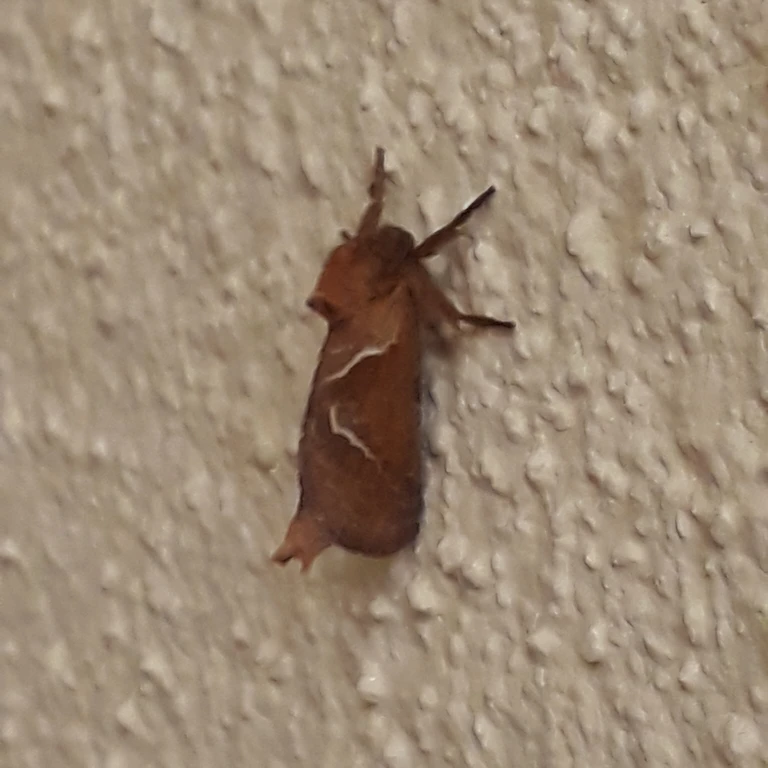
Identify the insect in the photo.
Triodia sylvina
